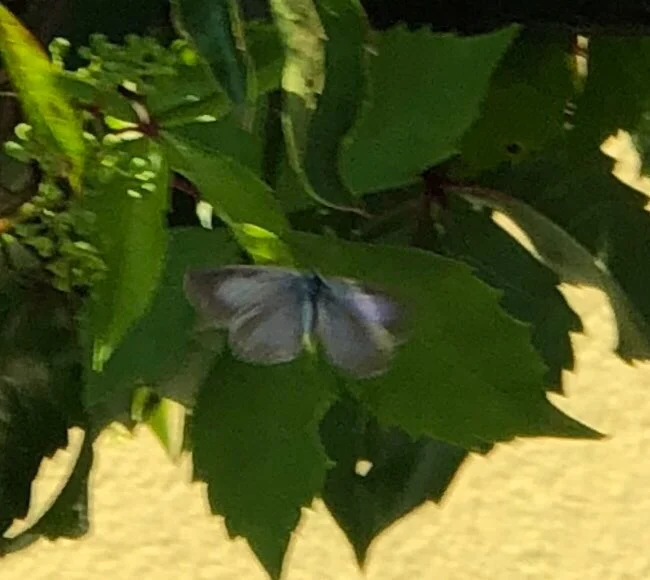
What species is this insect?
Celastrina argiolus
